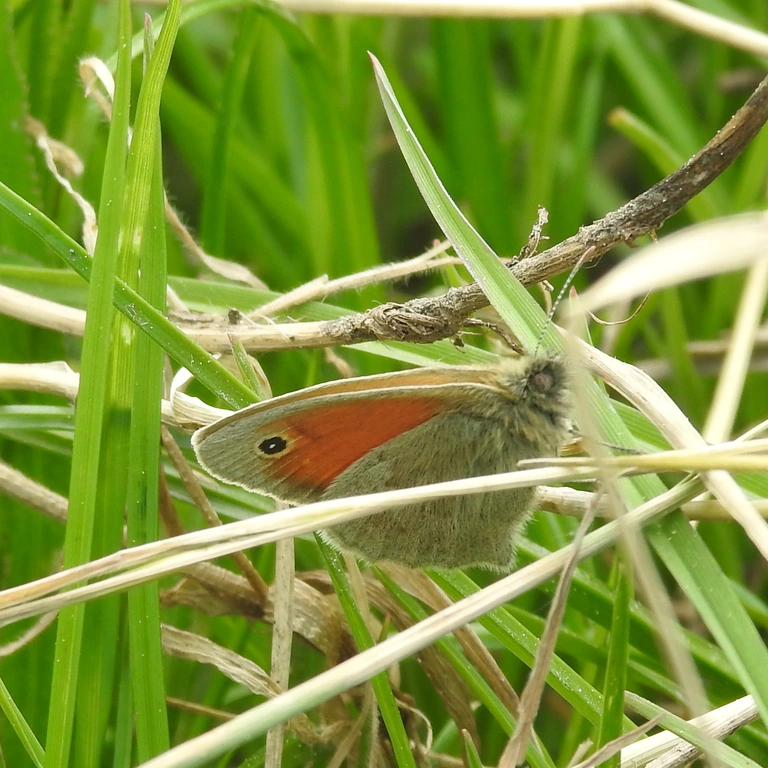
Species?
Coenonympha pamphilus
